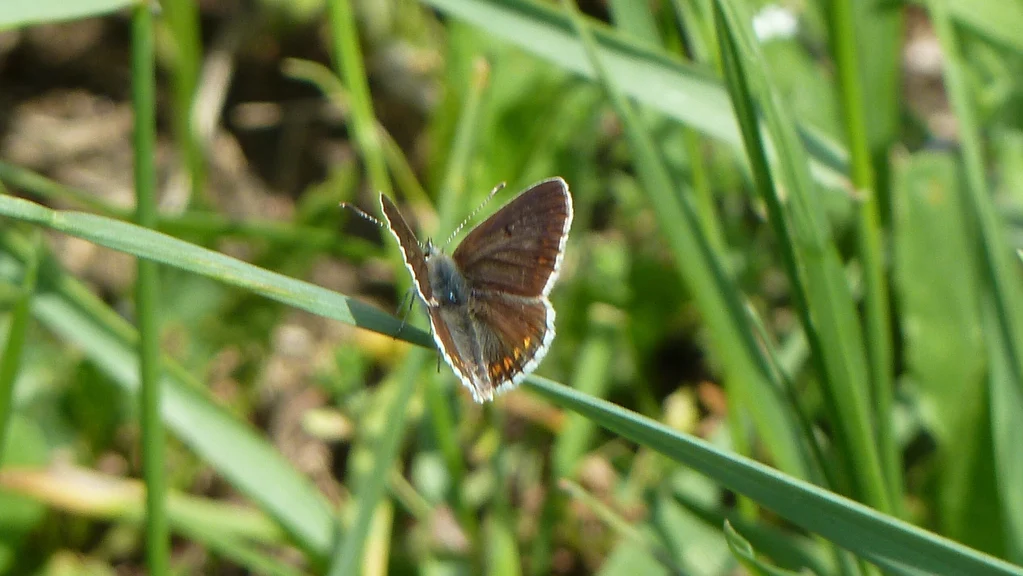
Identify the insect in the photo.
Aricia agestis/artaxerxes
